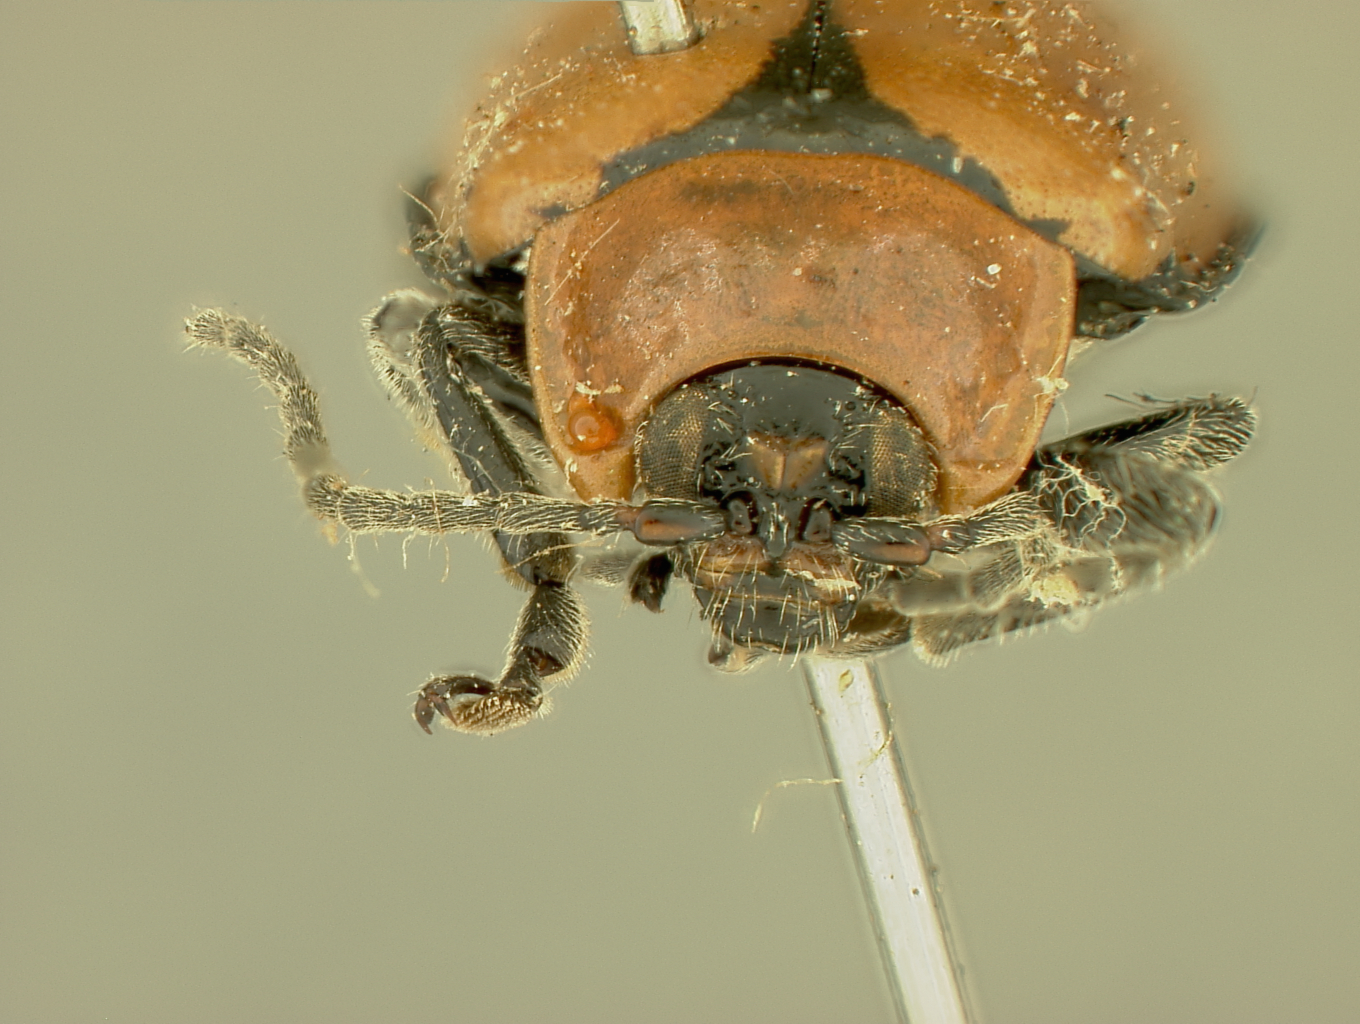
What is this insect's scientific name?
Asphaera magistralis
